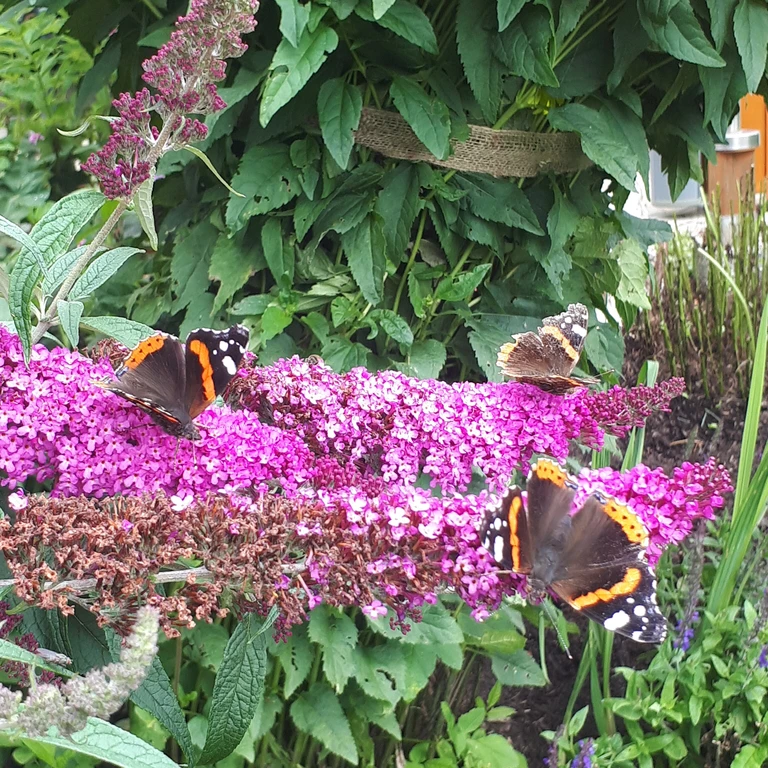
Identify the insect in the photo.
Vanessa atalanta
